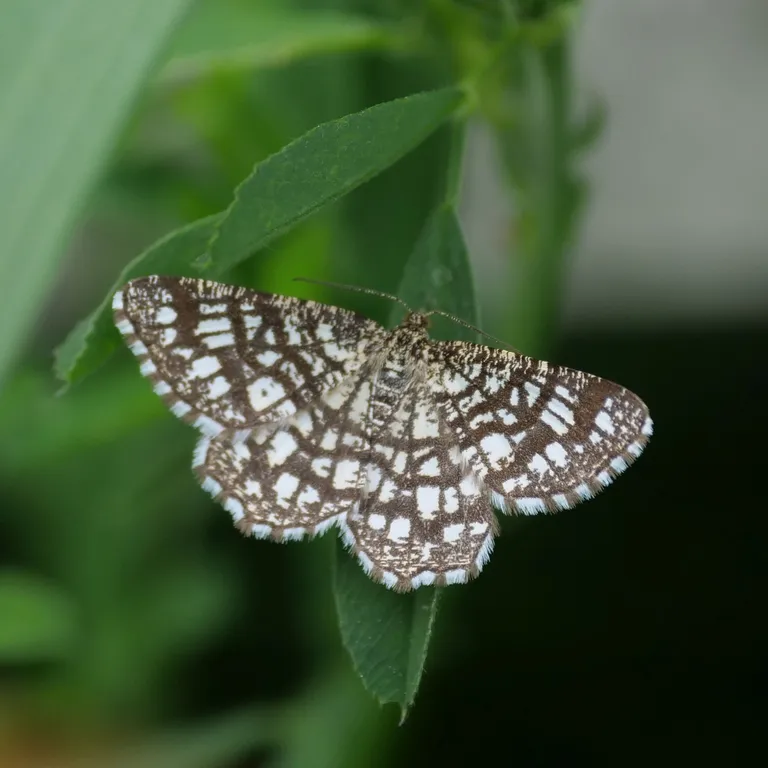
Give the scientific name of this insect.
Chiasmia clathrata
